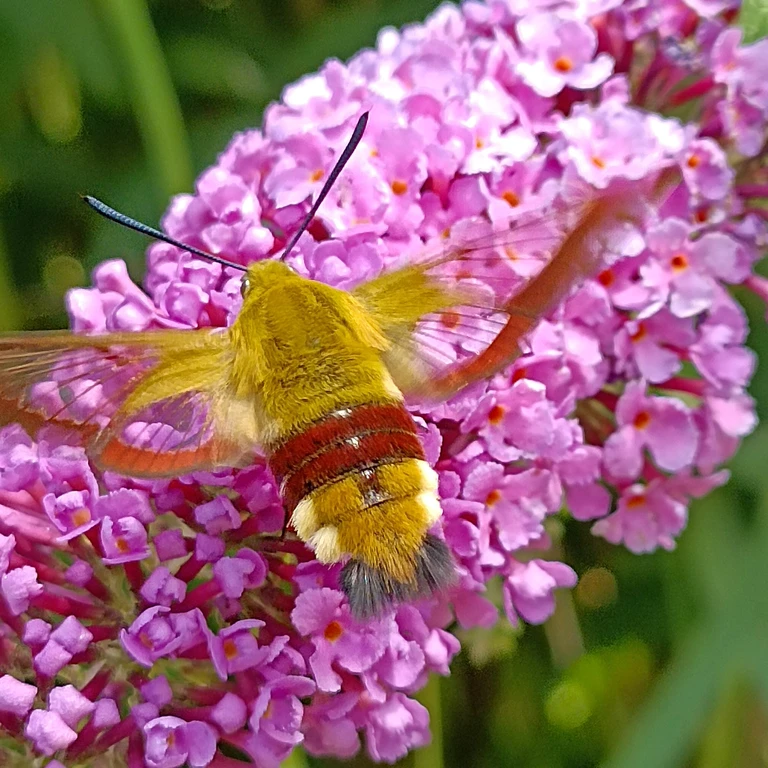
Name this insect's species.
Hemaris fuciformis
